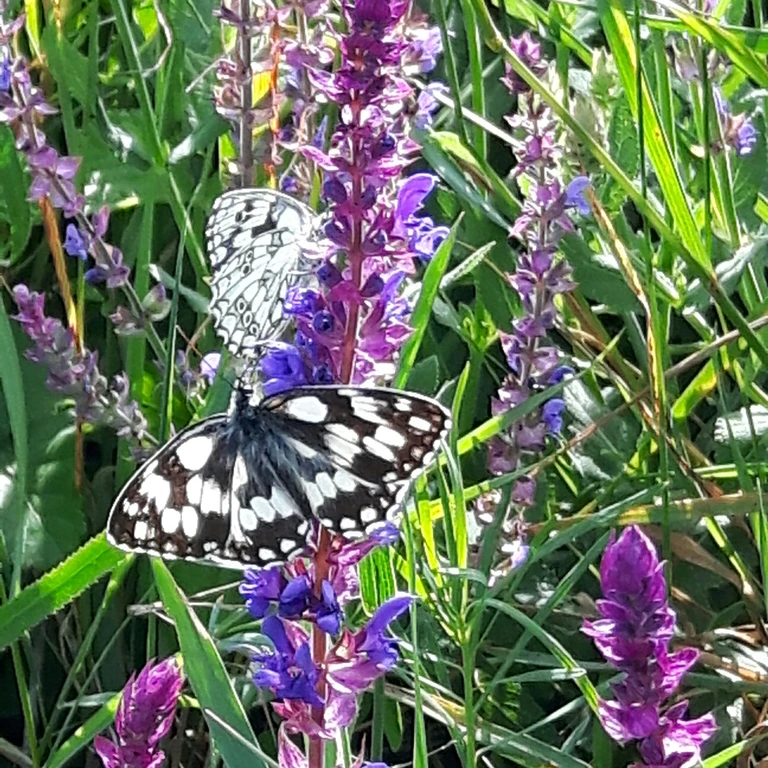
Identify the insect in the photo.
Melanargia galathea
